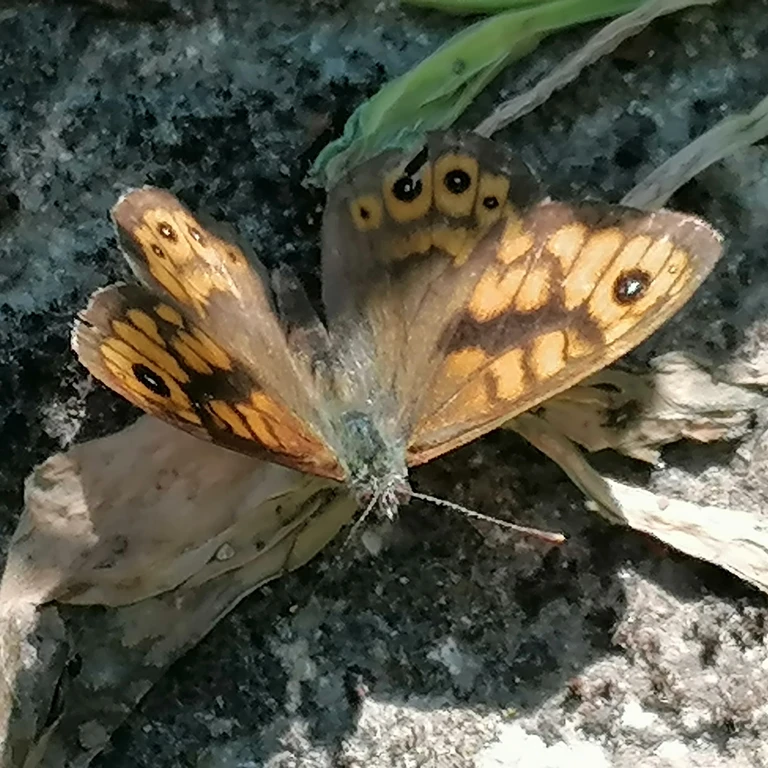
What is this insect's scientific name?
Lasiommata megera (also Pararge megera)
